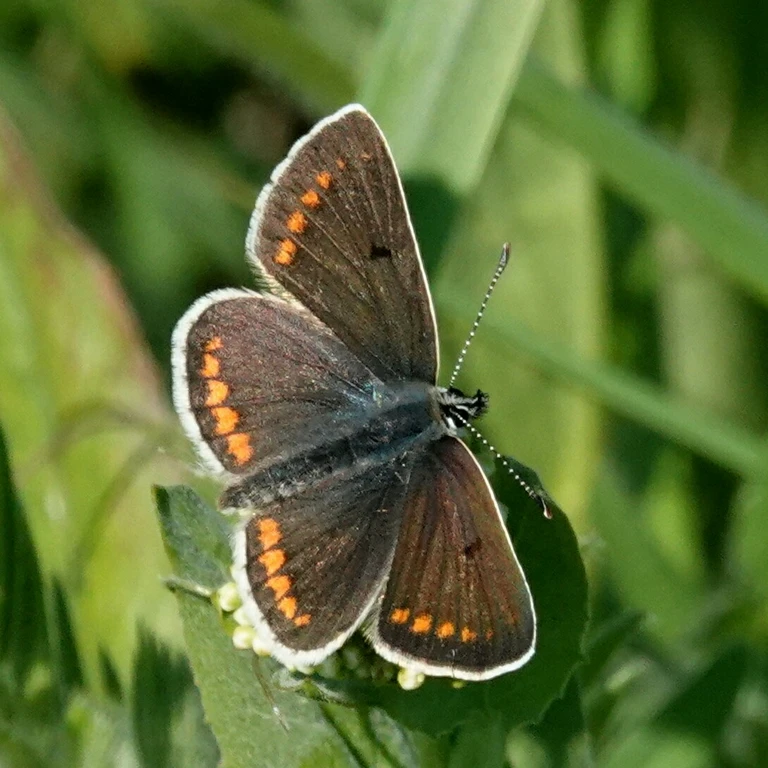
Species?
Aricia agestis/artaxerxes
